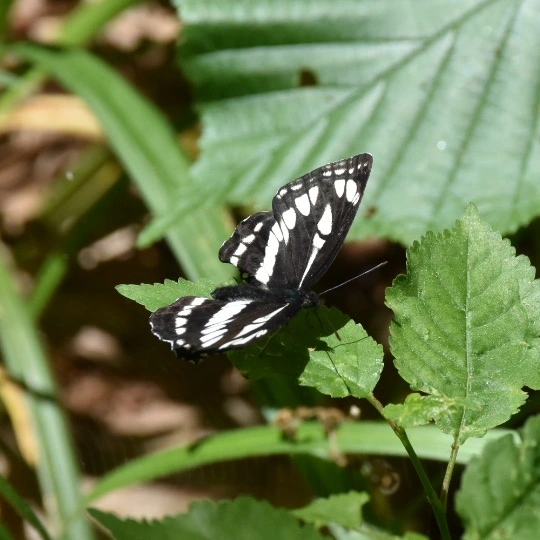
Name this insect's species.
Neptis sappho
